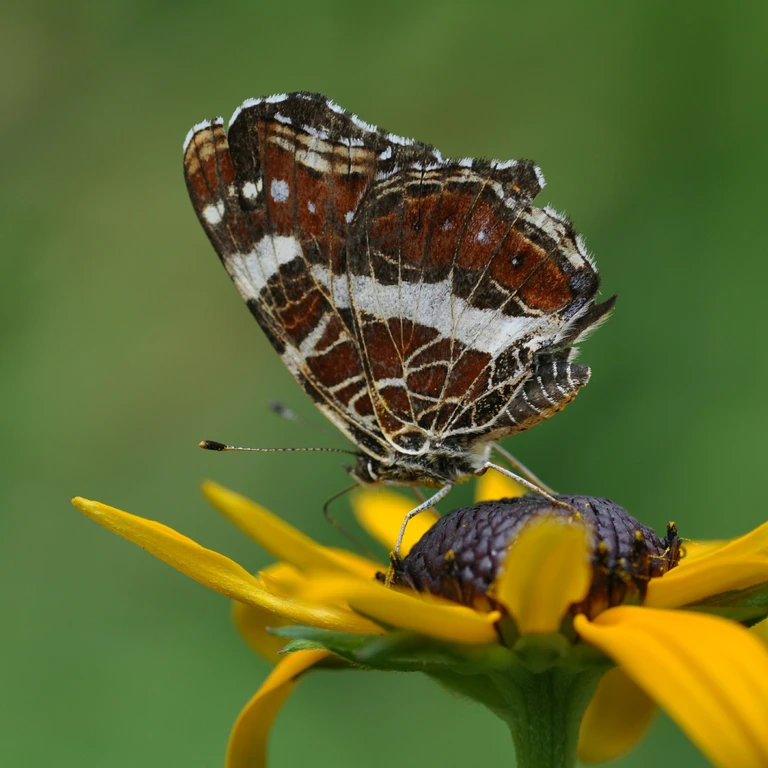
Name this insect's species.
Araschnia levana
